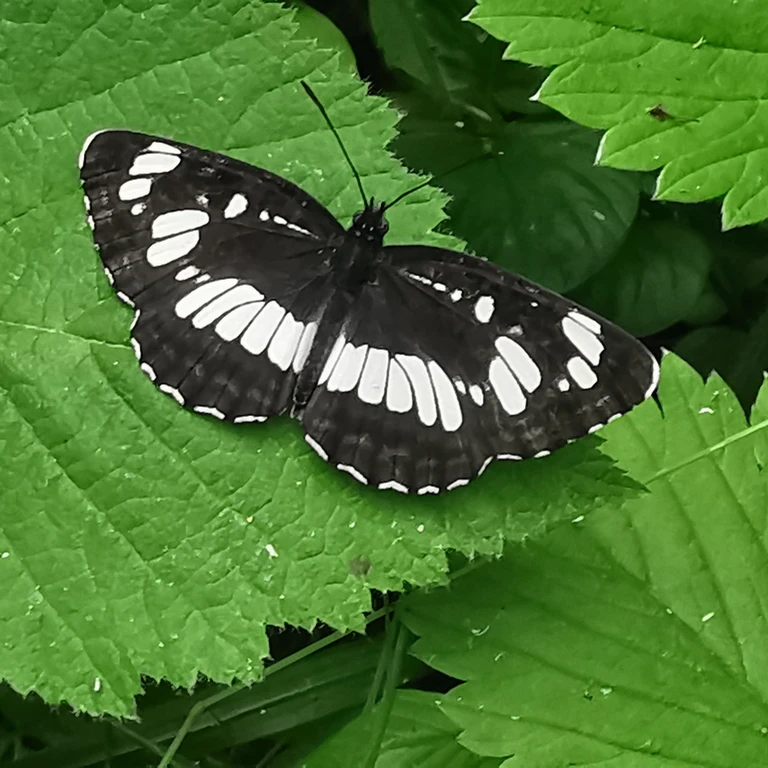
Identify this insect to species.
Neptis rivularis
